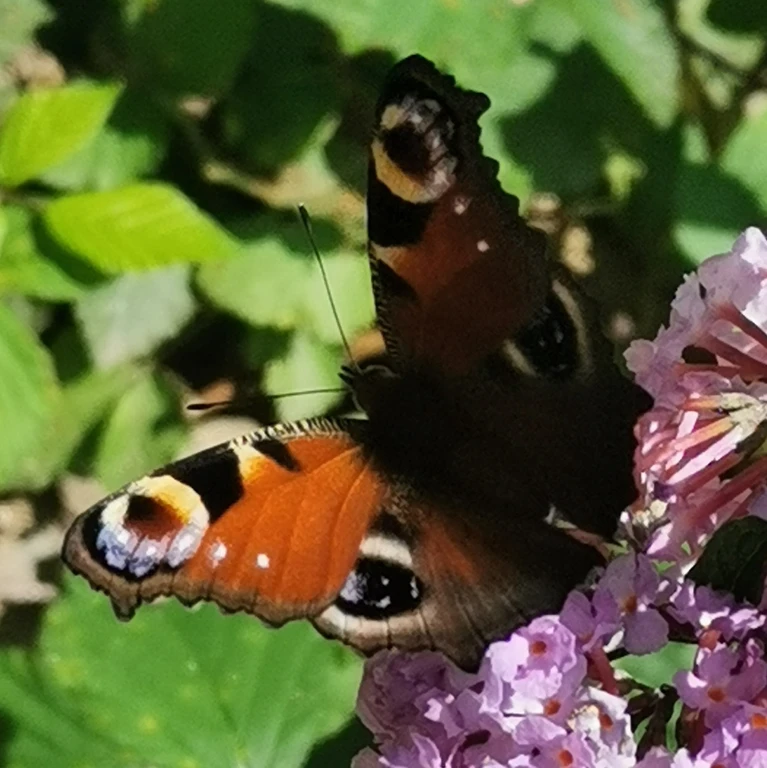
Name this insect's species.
Aglais io
